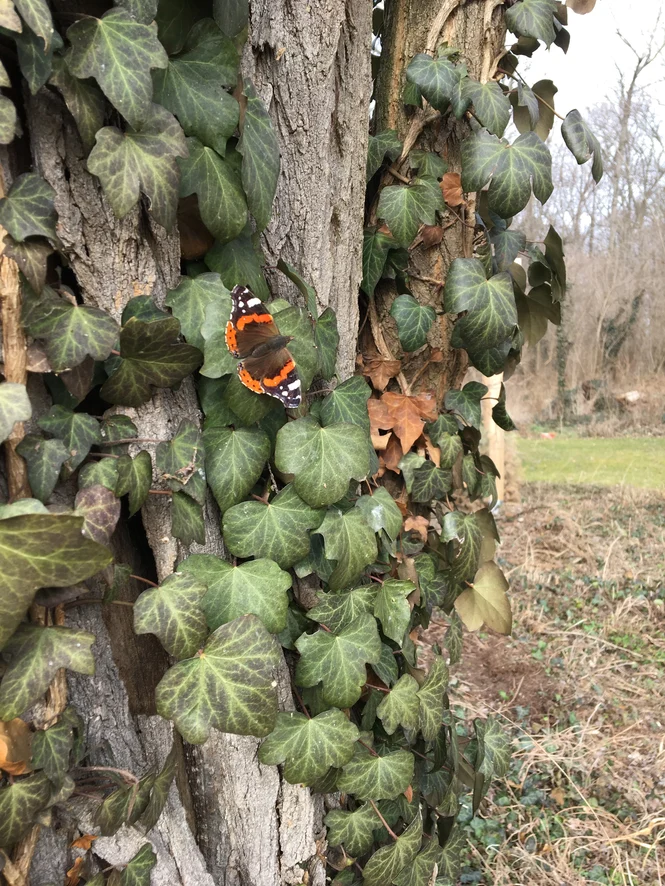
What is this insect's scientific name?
Vanessa atalanta
